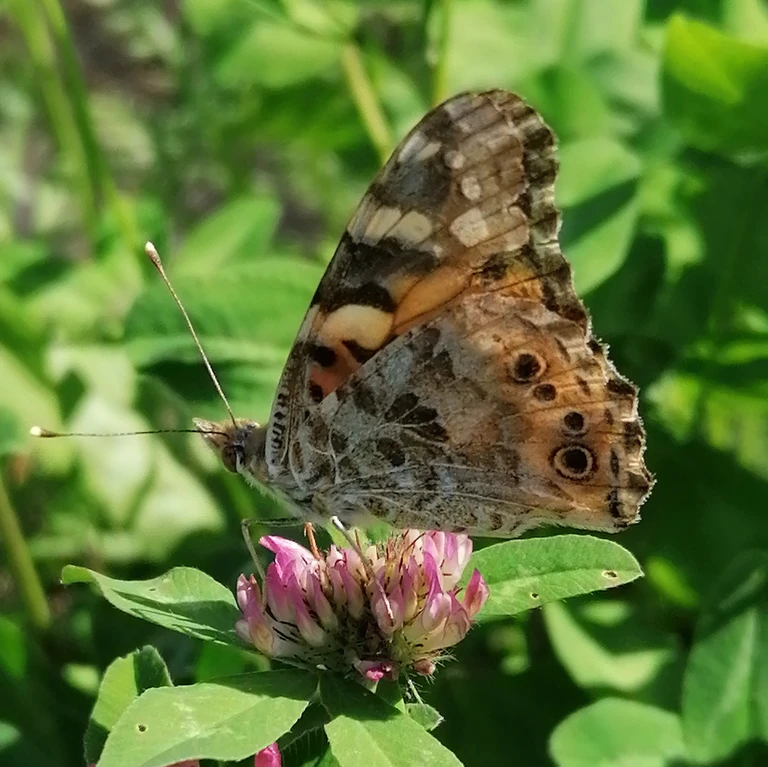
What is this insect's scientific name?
Vanessa cardui
